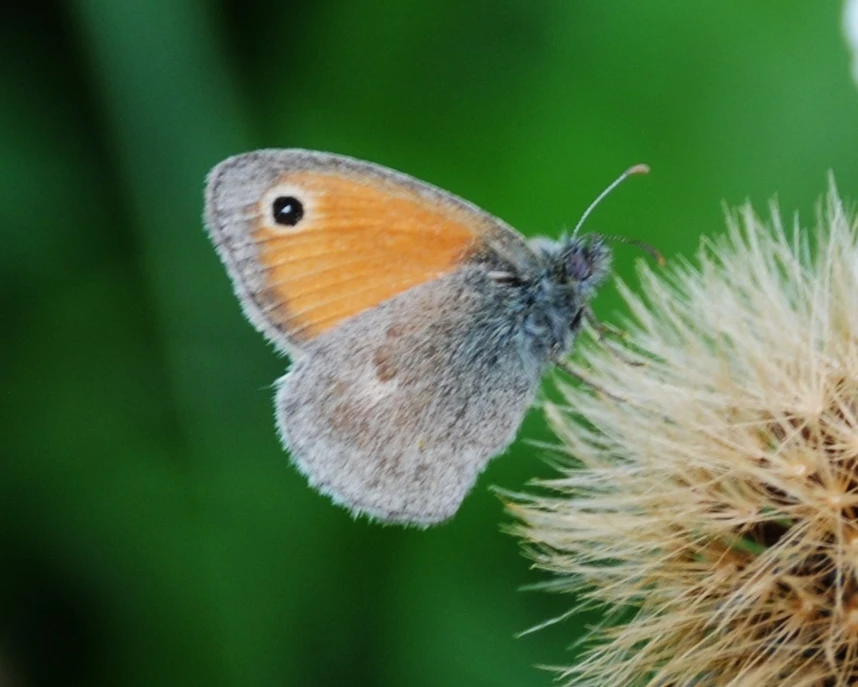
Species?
Coenonympha pamphilus
